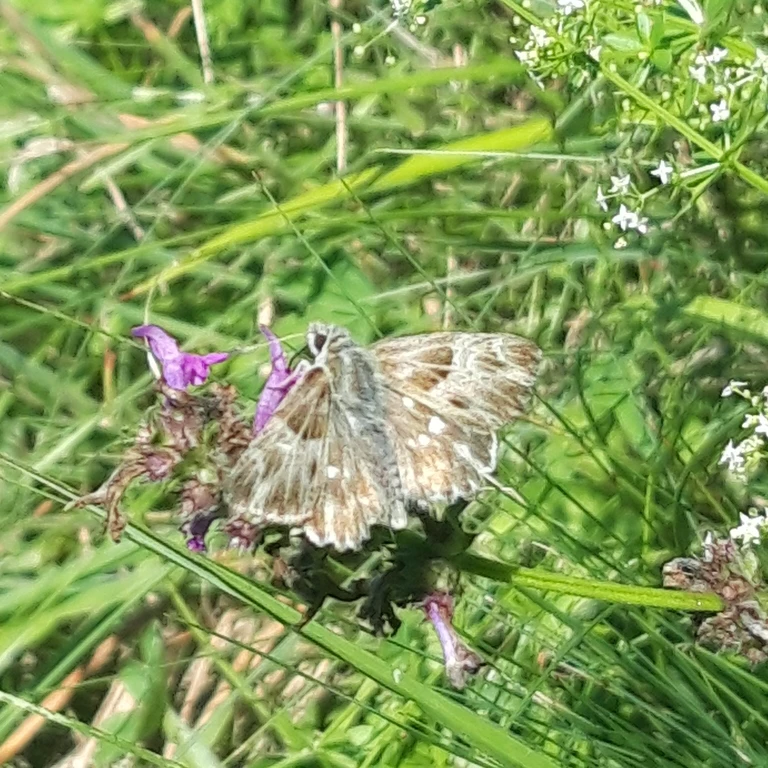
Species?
Muschampia floccifera (also Carcharodus floccifera)
